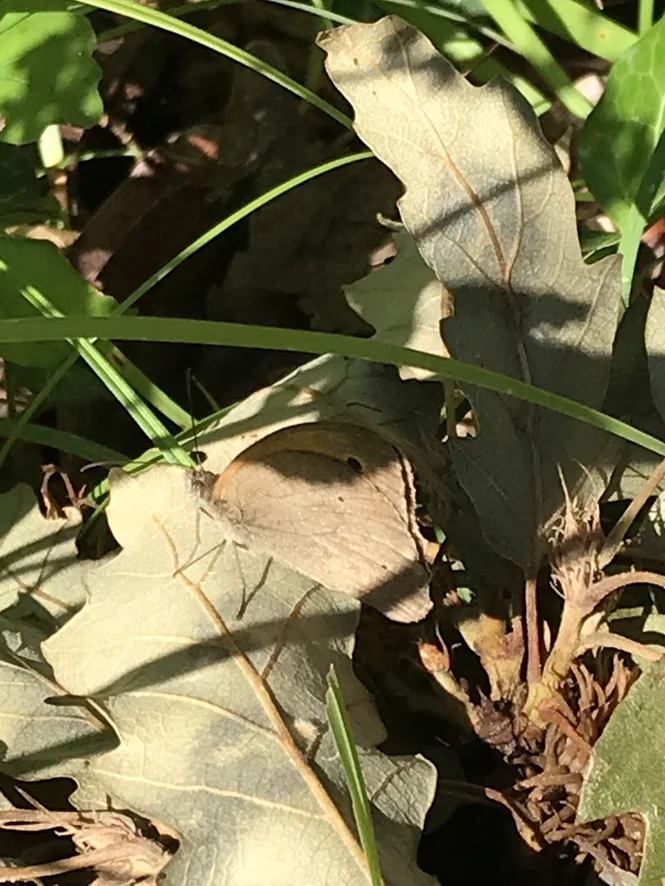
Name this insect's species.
Maniola jurtina
